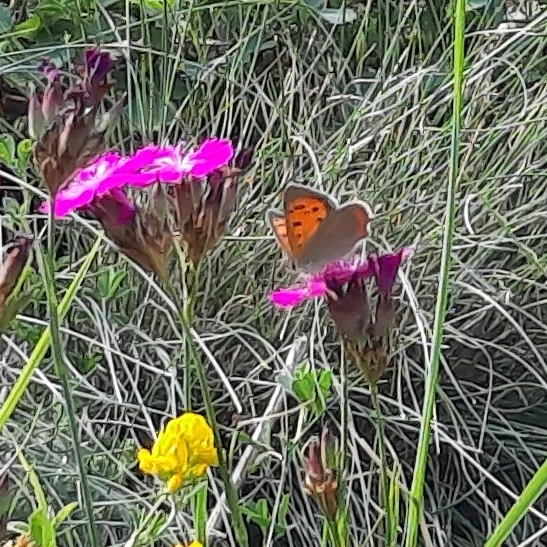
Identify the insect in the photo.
Lycaena phlaeas
